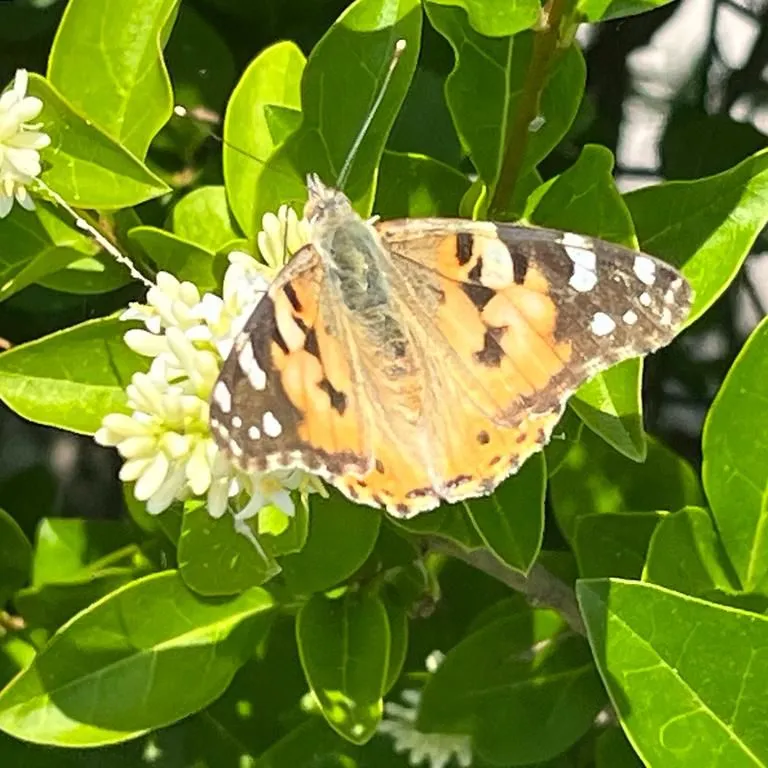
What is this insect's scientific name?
Vanessa cardui
